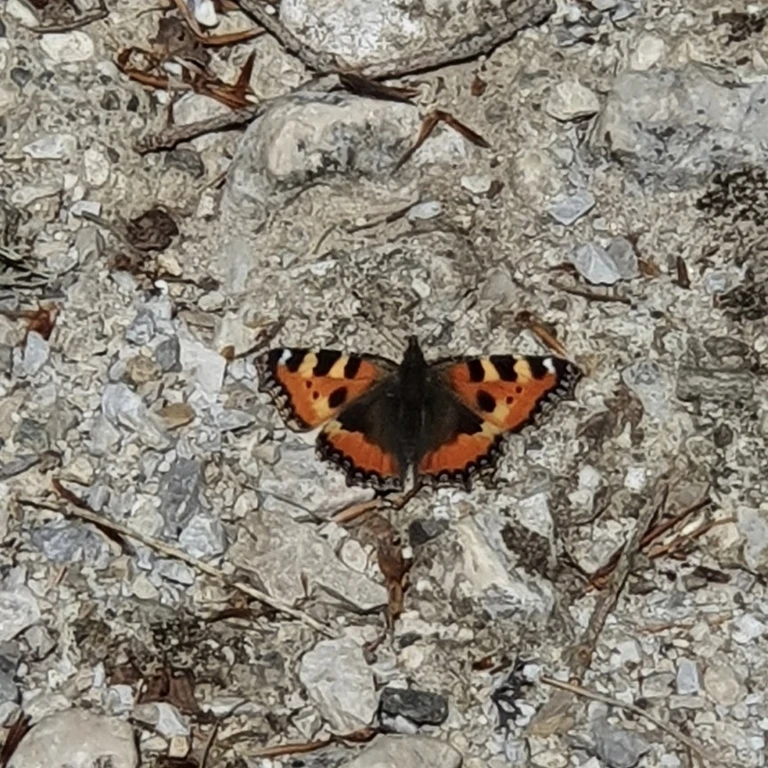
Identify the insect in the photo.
Aglais urticae
